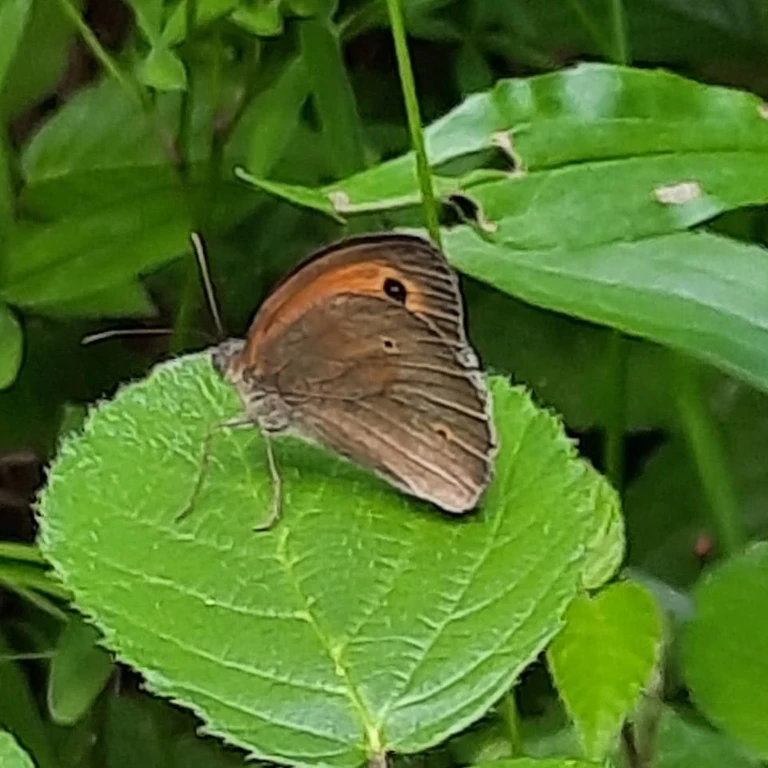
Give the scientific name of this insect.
Maniola jurtina
